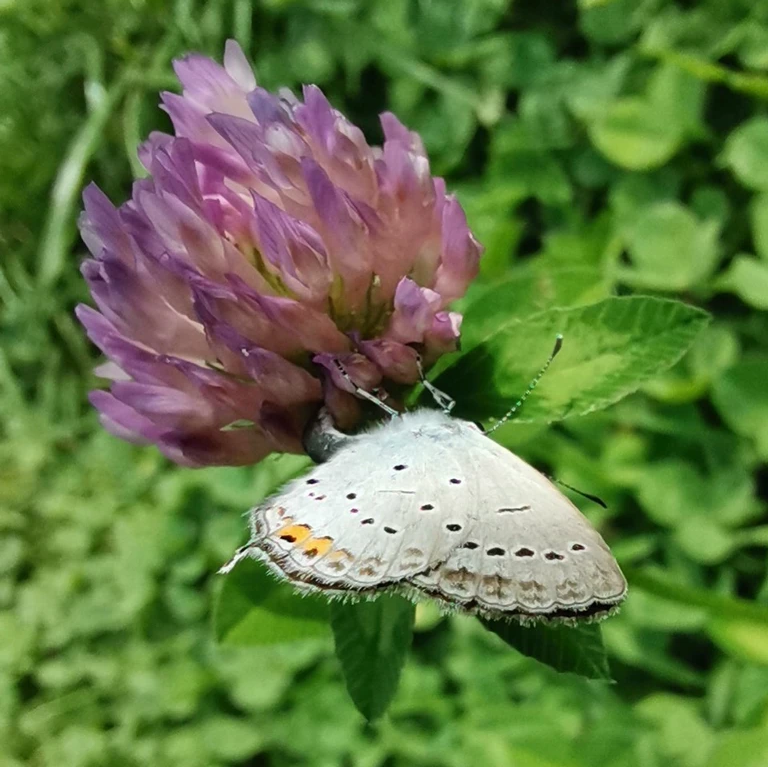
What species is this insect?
Cupido argiades (also Elkalyce argiades)
